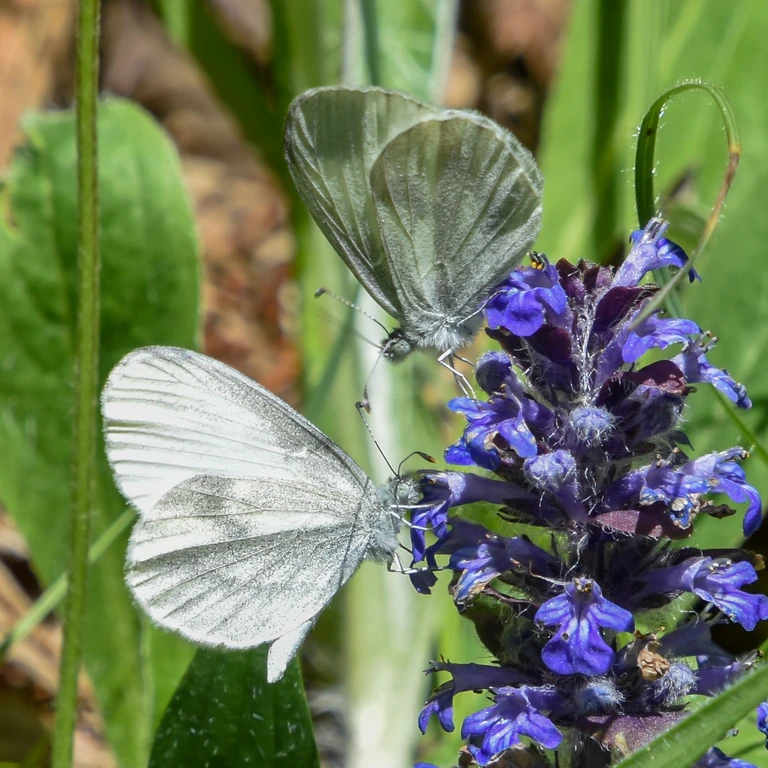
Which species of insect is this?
Leptidea sinapis/juvernica
